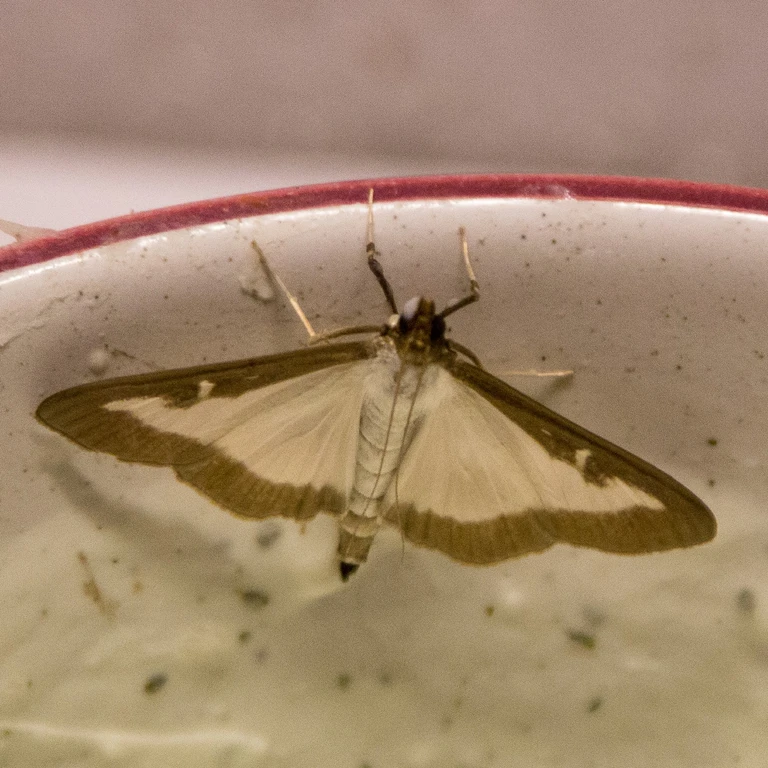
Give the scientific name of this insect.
Cydalima perspectalis
